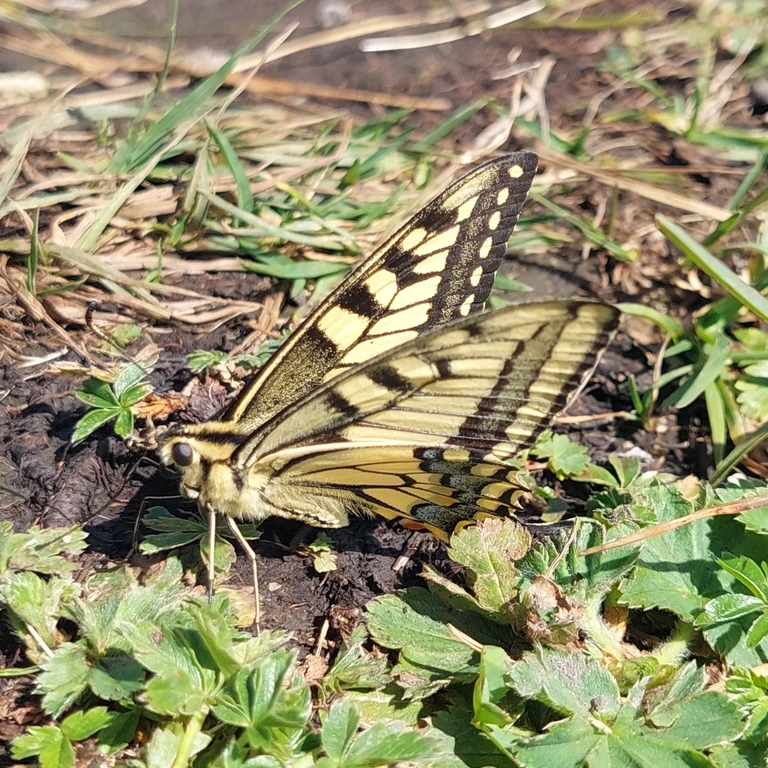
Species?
Papilio machaon
